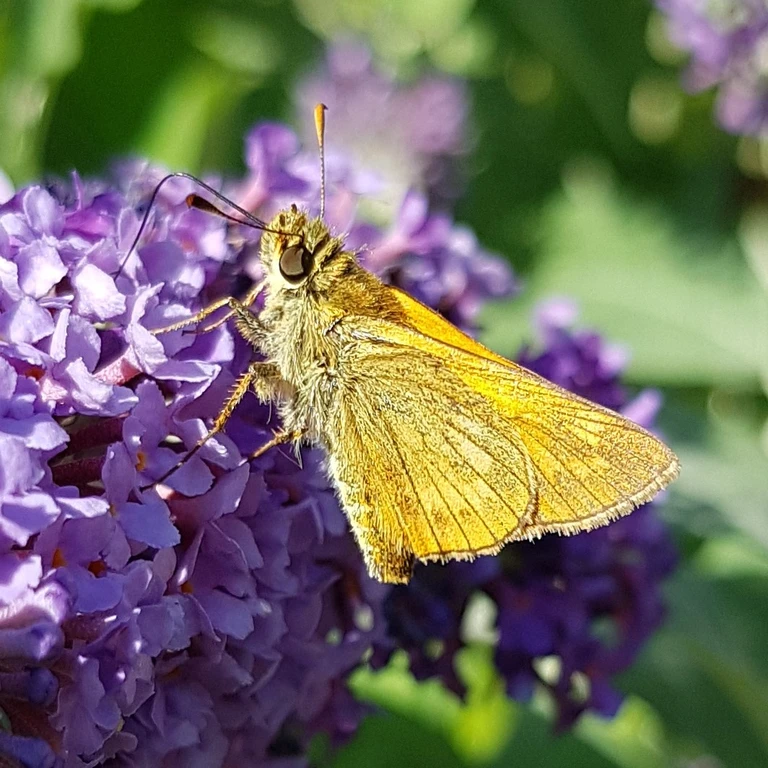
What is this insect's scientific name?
Ochlodes sylvanus (also Ochlodes venata)
